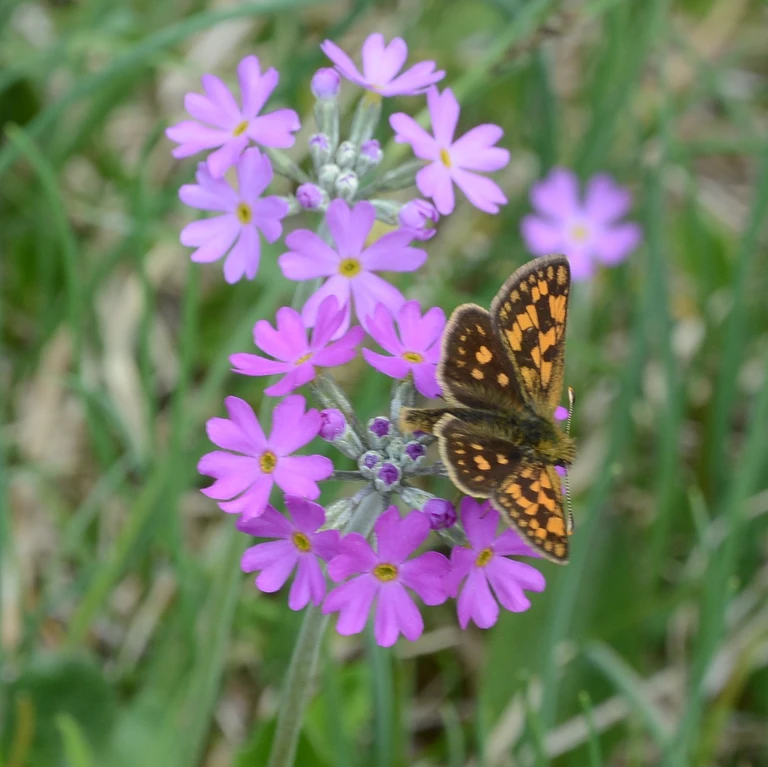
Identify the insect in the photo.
Carterocephalus palaemon
